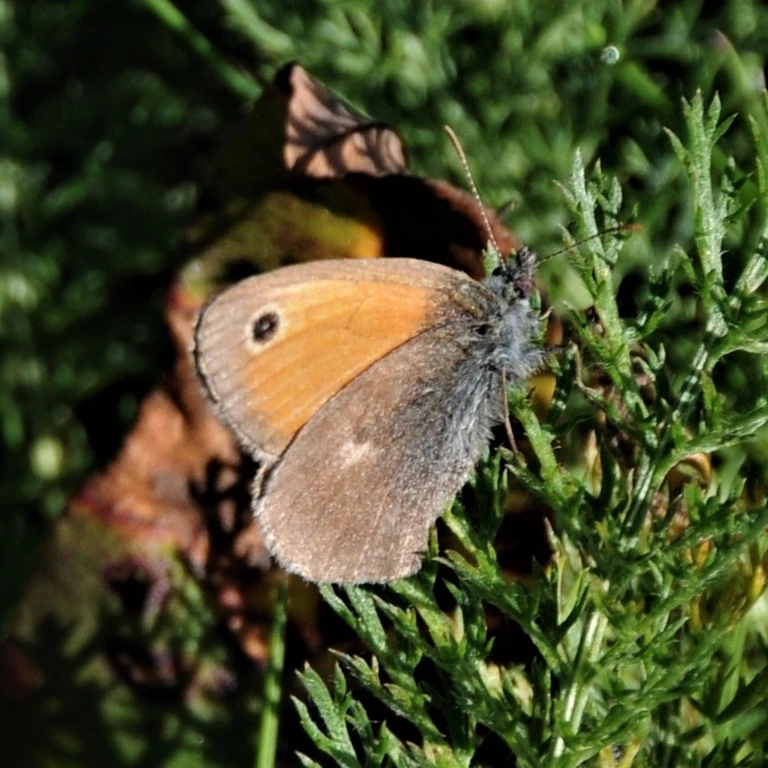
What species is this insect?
Coenonympha pamphilus
